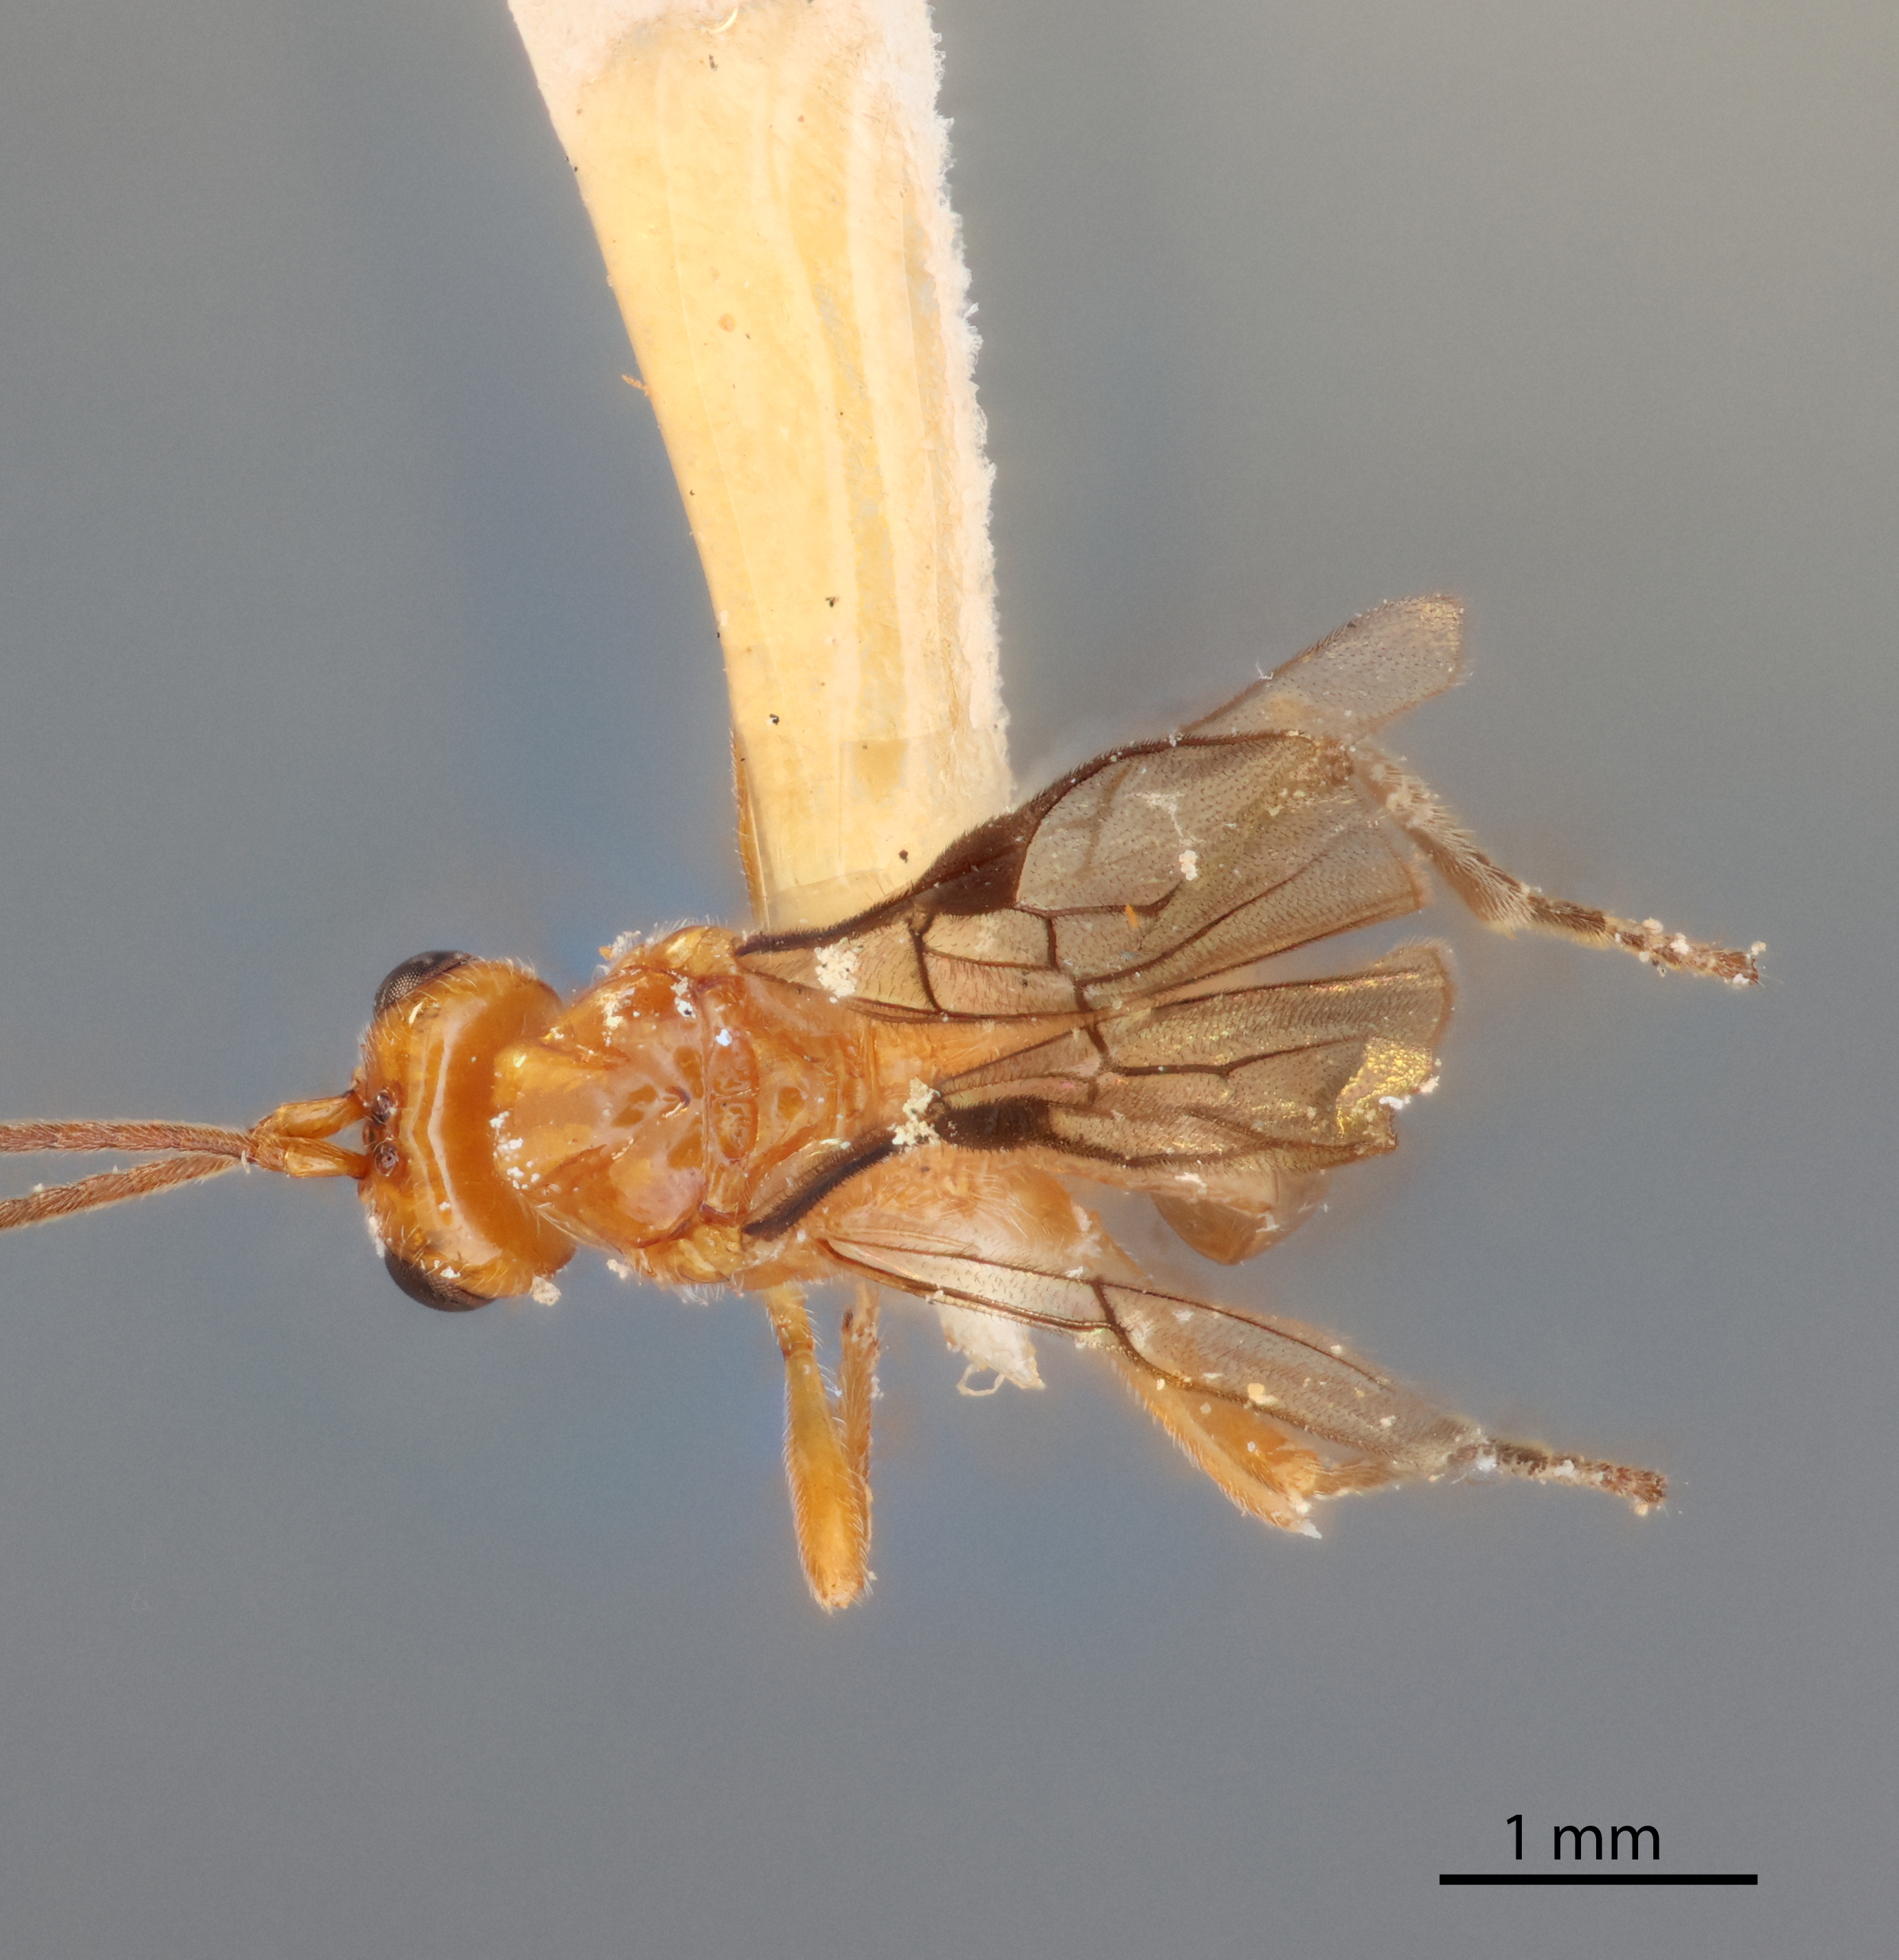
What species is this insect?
Opius watersi
